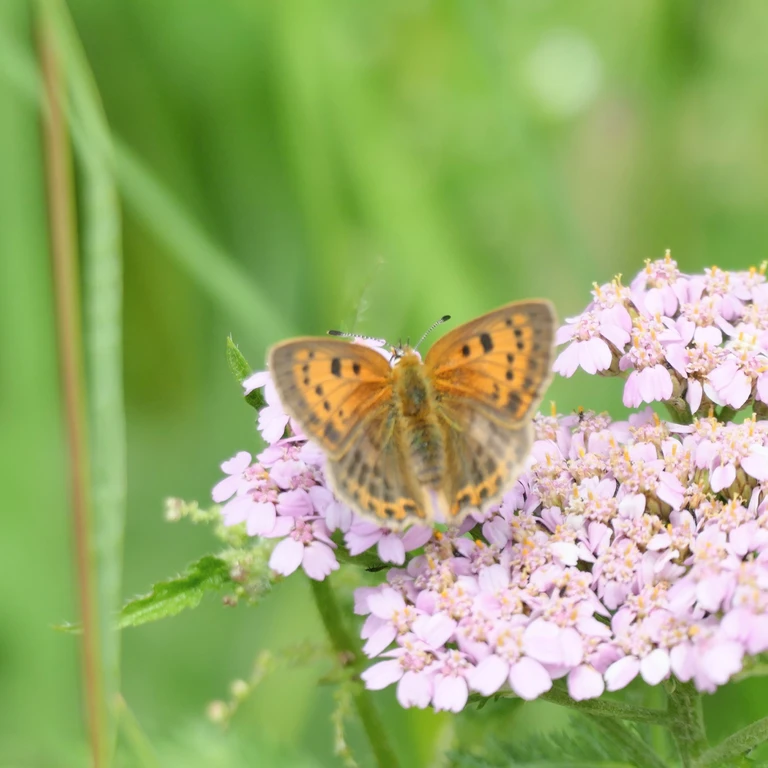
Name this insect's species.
Lycaena virgaureae
